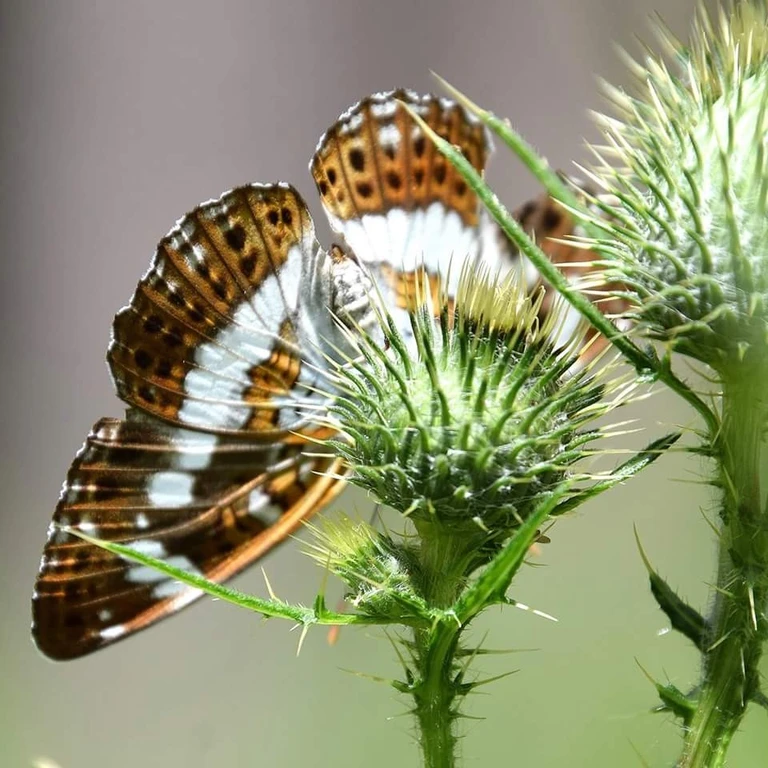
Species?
Limenitis camilla (also Ladoga camilla)
